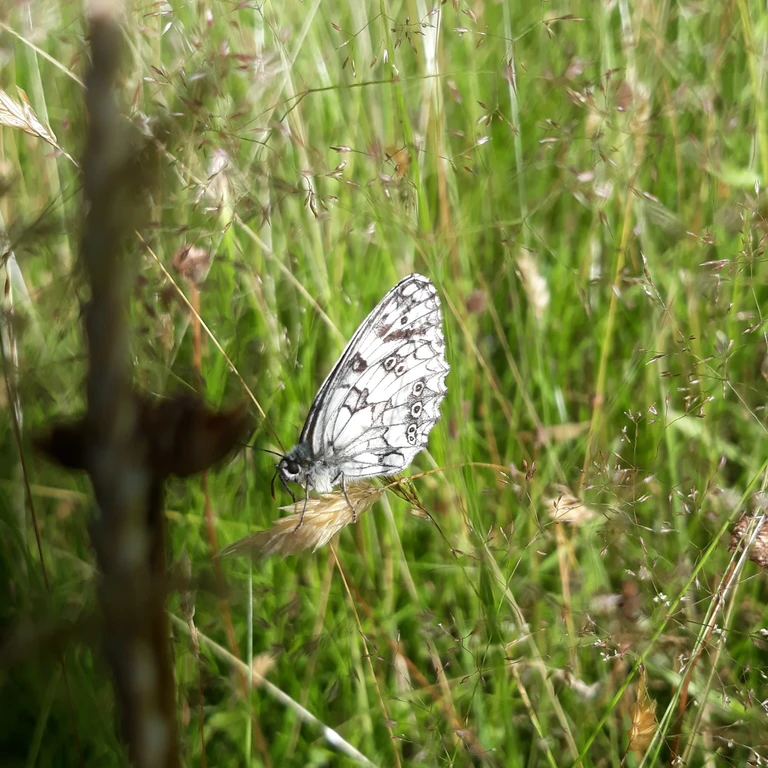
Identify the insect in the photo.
Melanargia galathea
